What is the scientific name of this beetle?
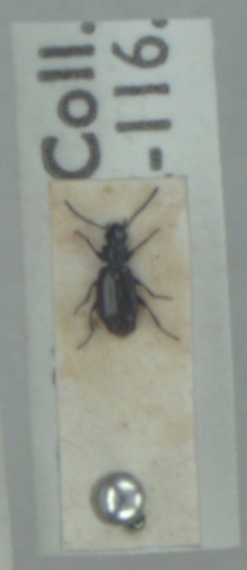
Microlestes maurus
